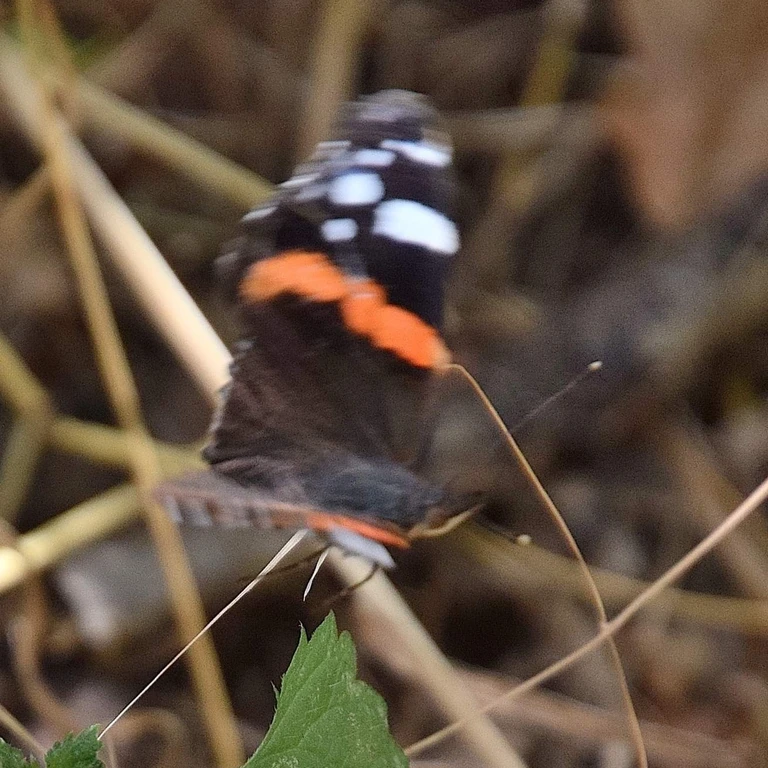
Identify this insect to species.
Vanessa atalanta
